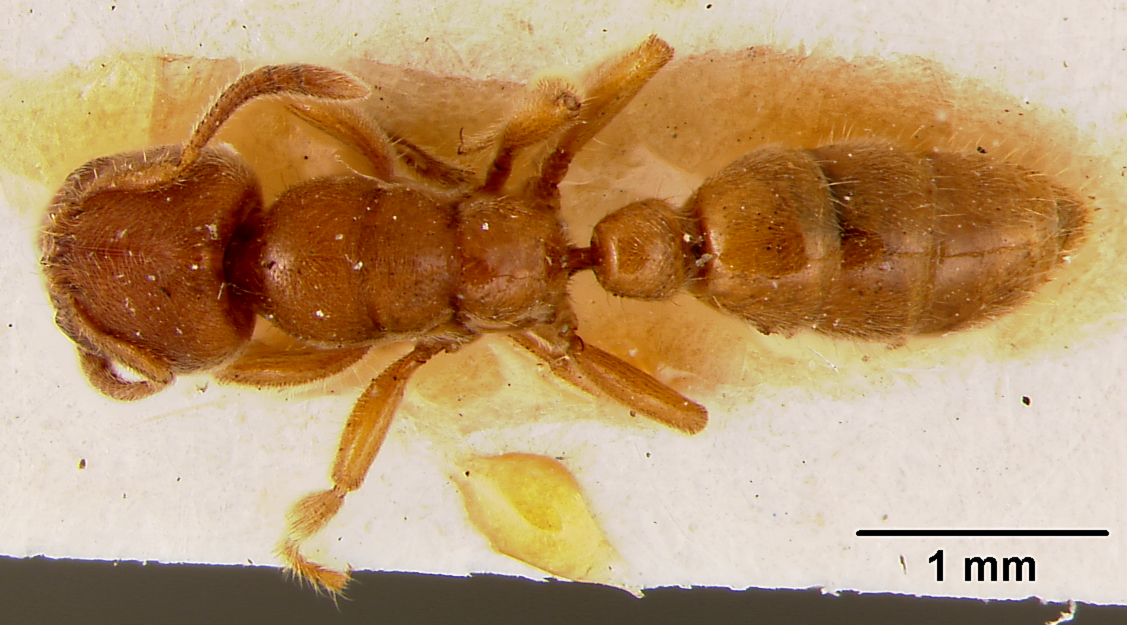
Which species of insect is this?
Typhlomyrmex rogenhoferi
